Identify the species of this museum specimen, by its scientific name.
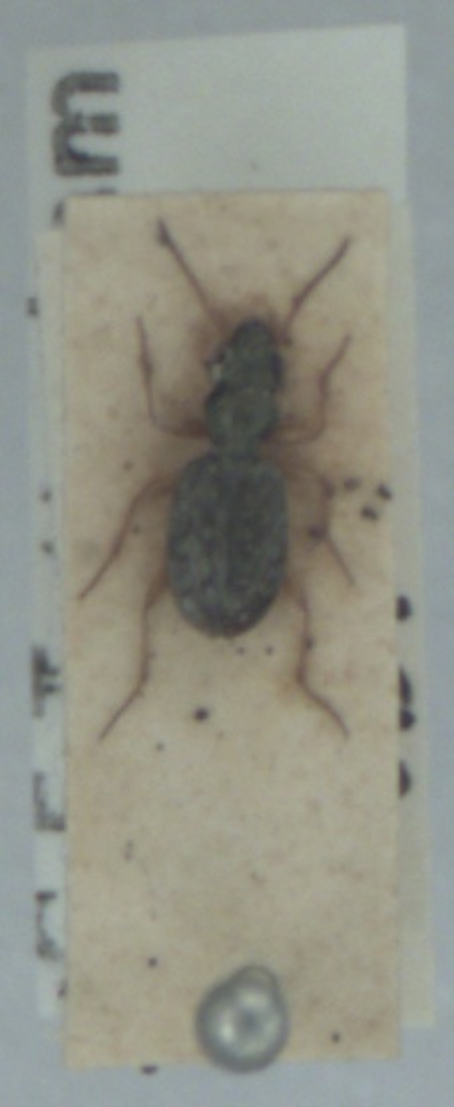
Asaphidion curtum
